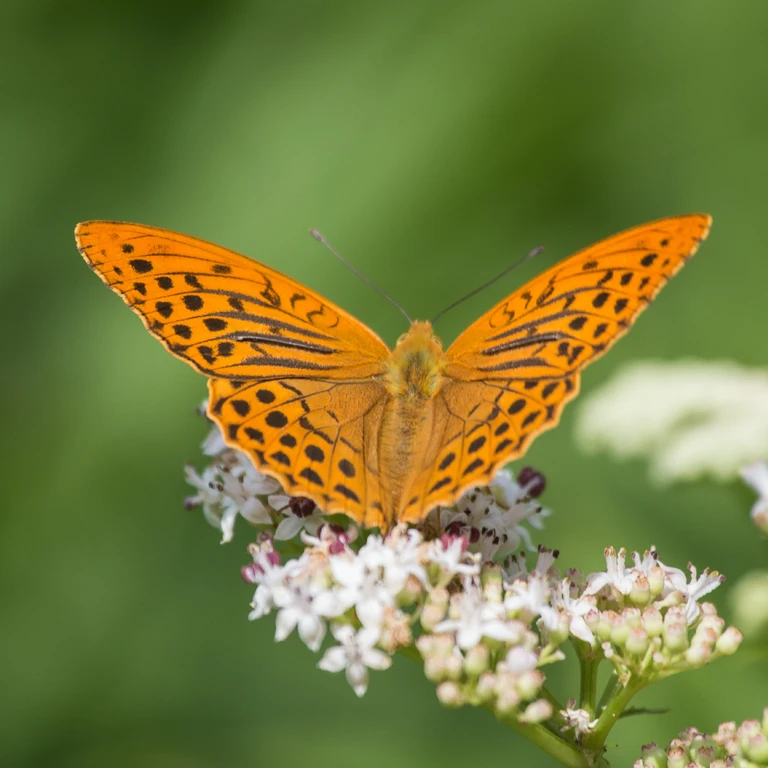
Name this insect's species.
Argynnis paphia
